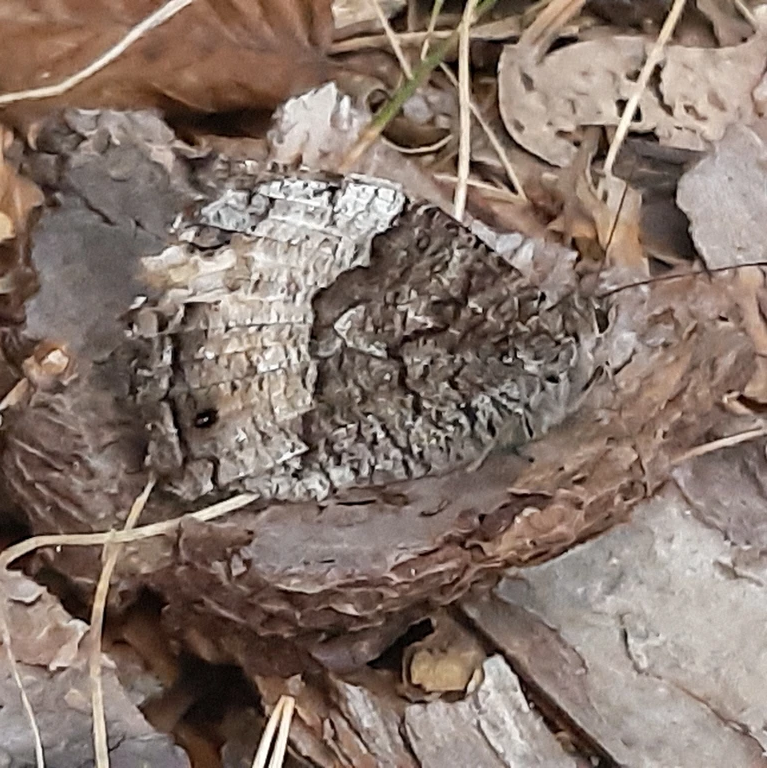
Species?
Hipparchia fagi
